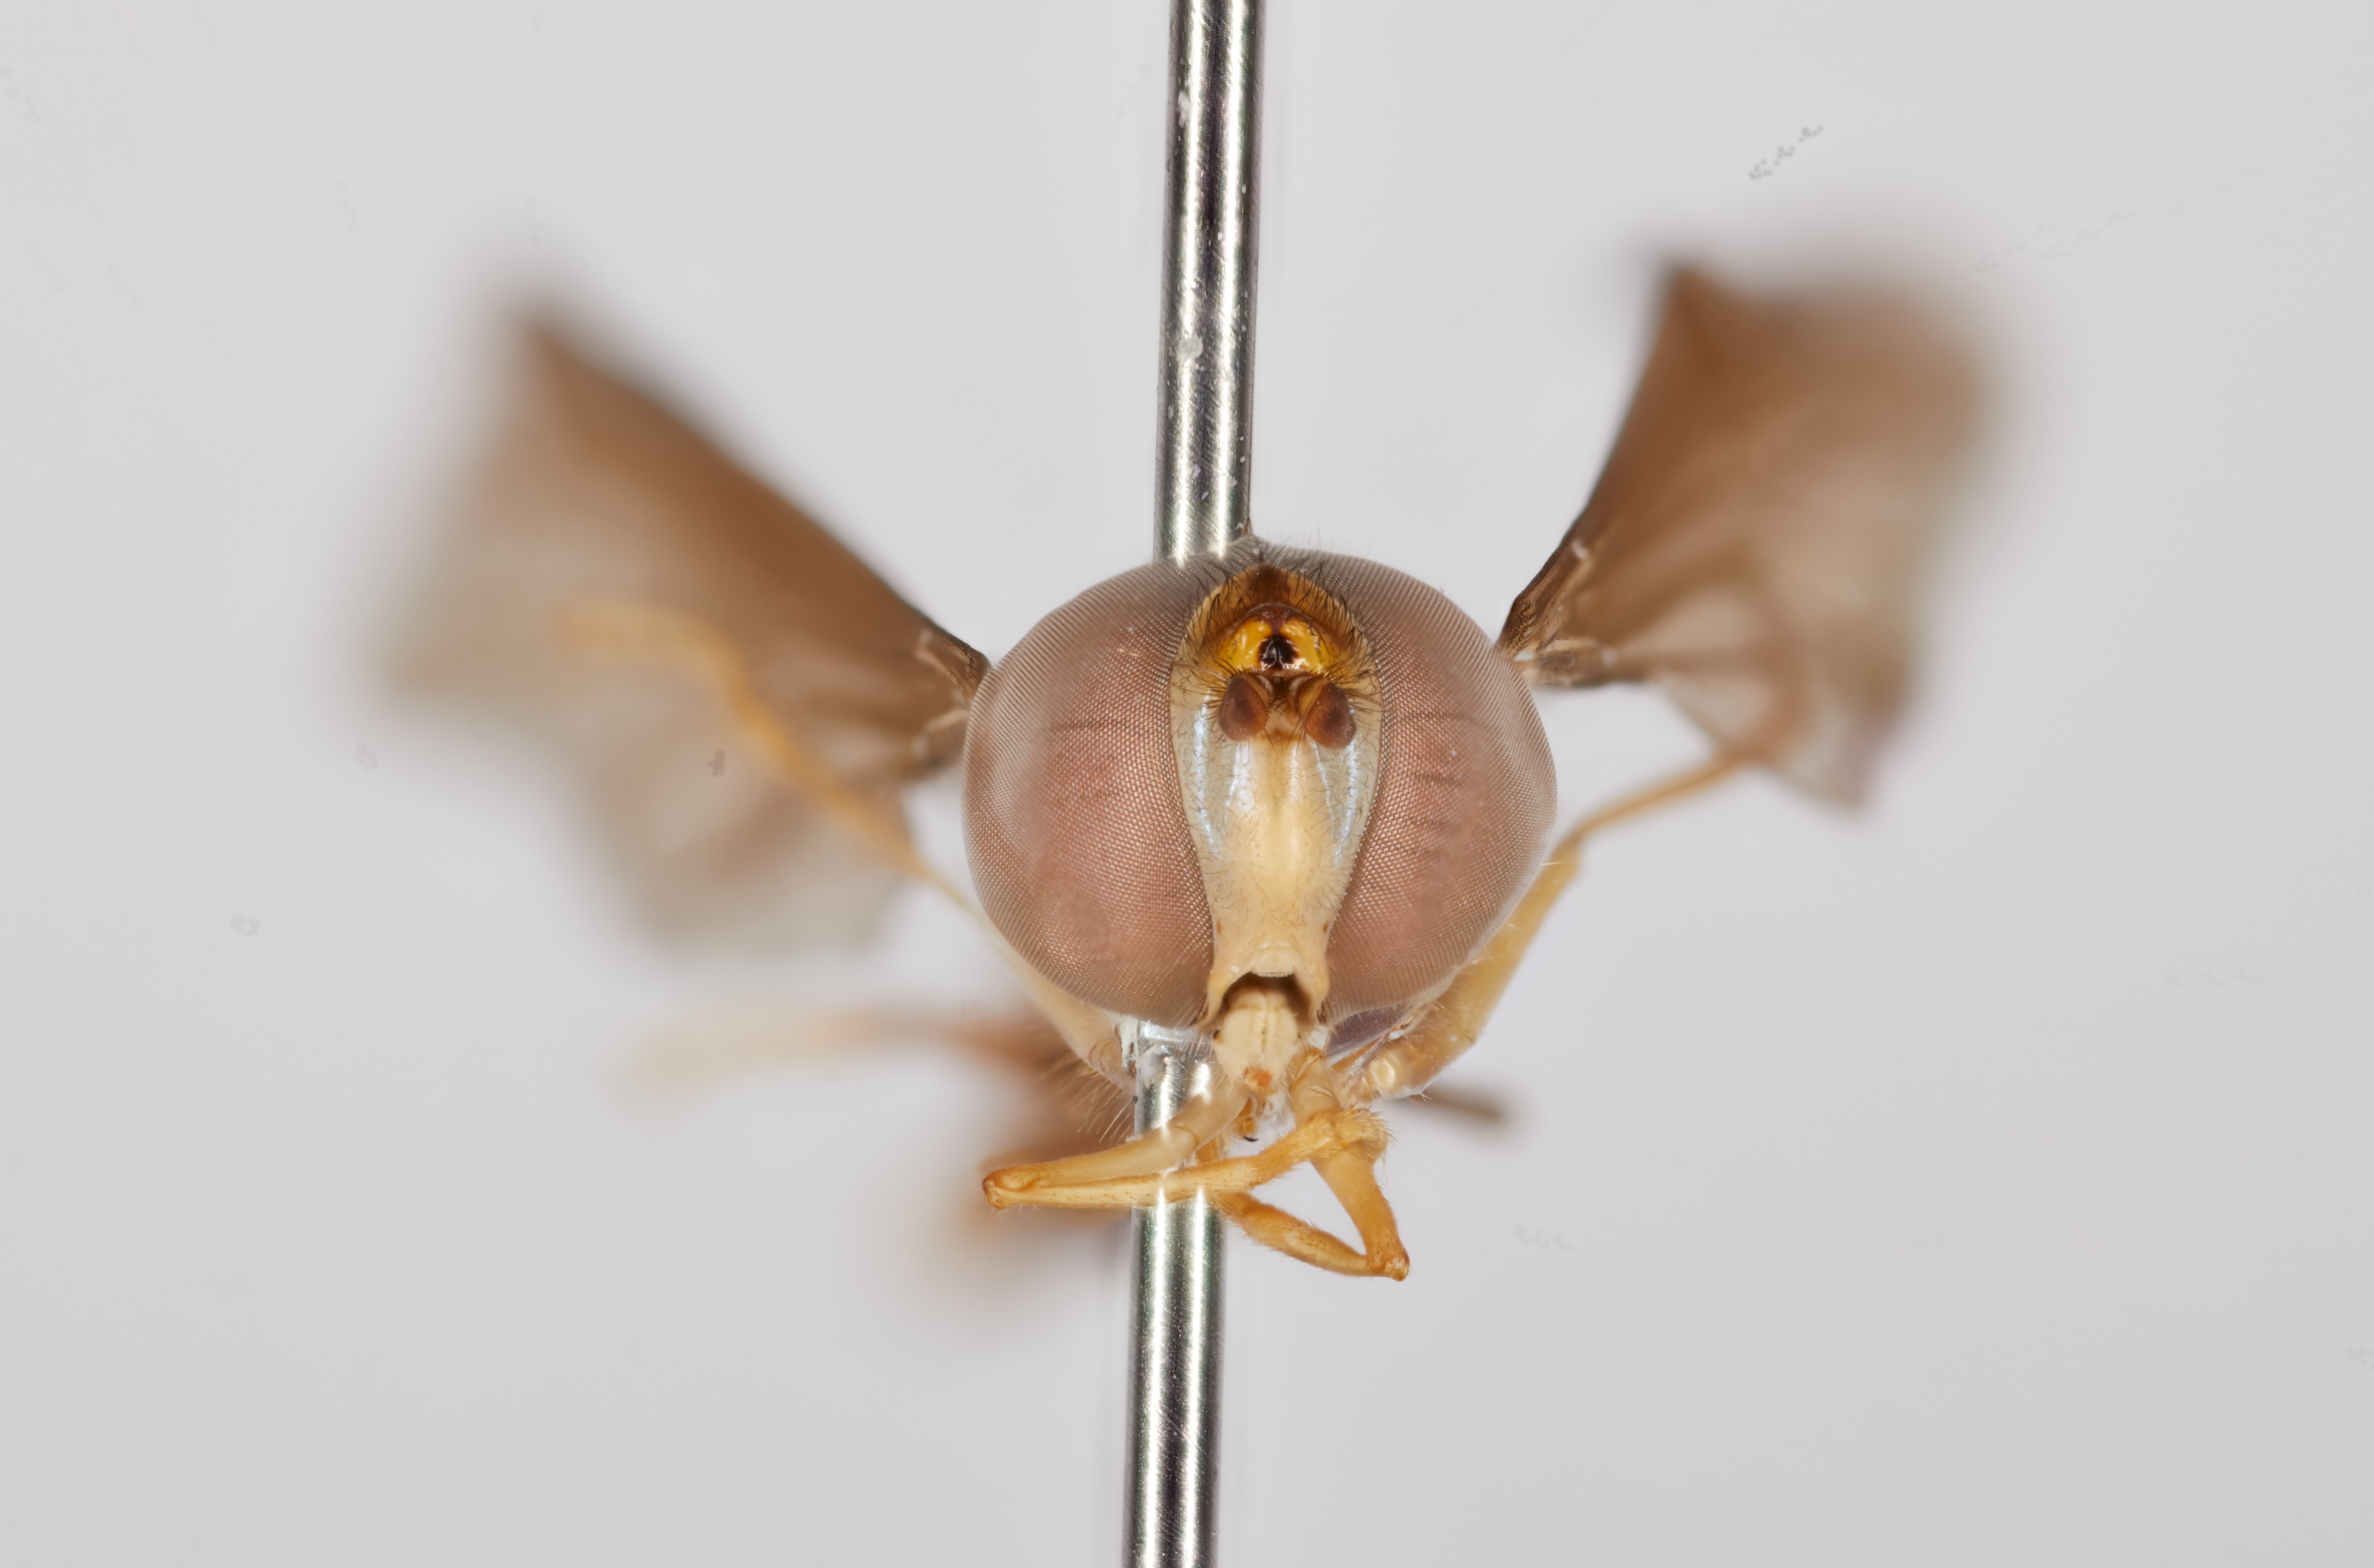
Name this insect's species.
Ocyptamus myiophagus
